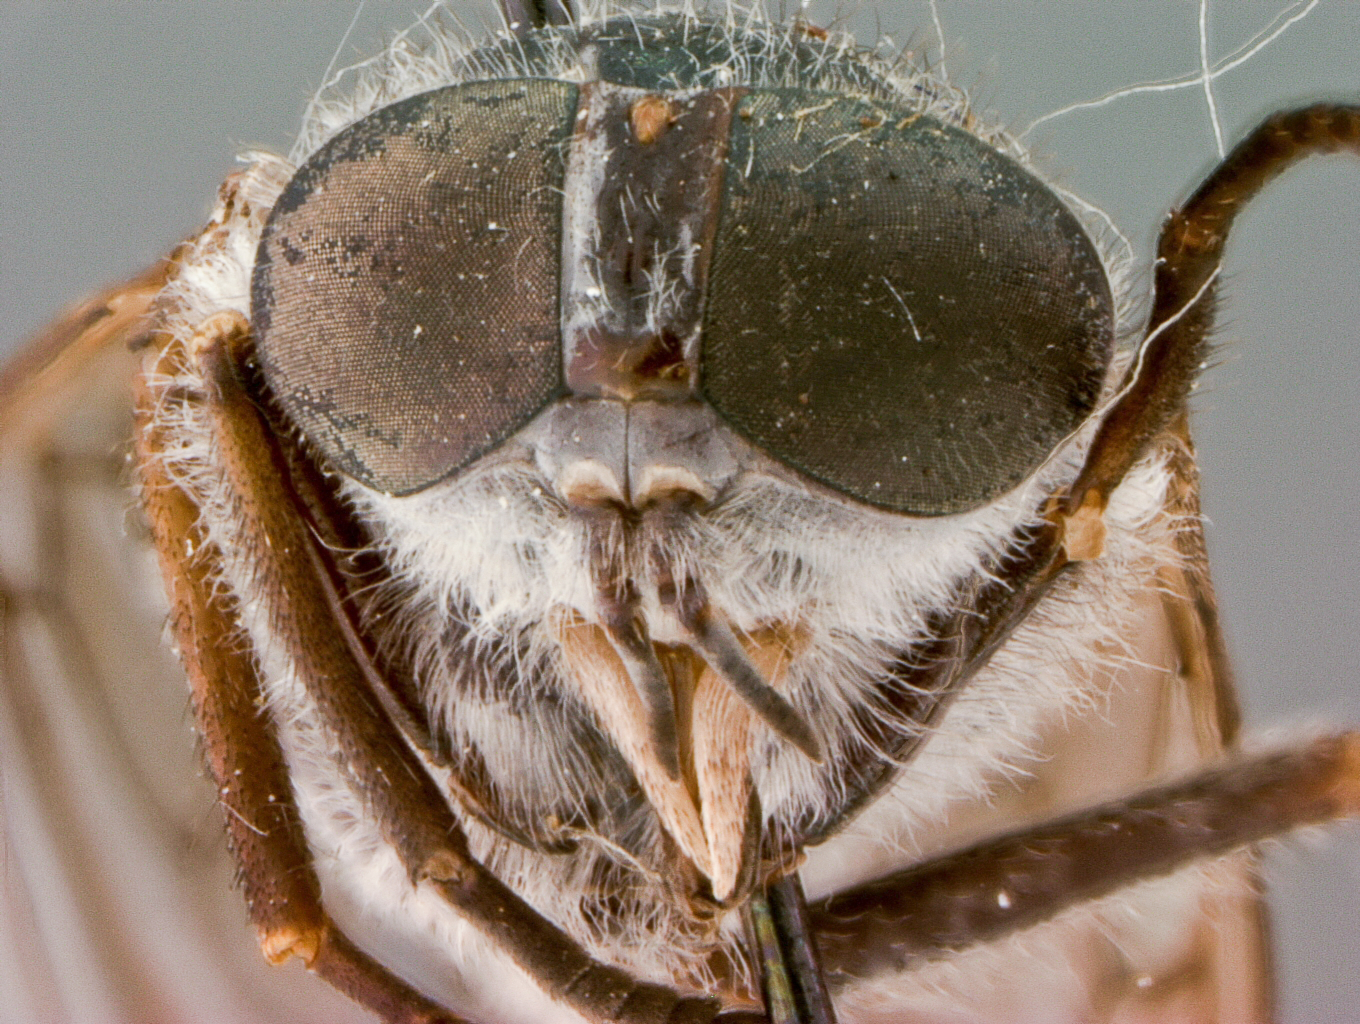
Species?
Tabanus boreus
